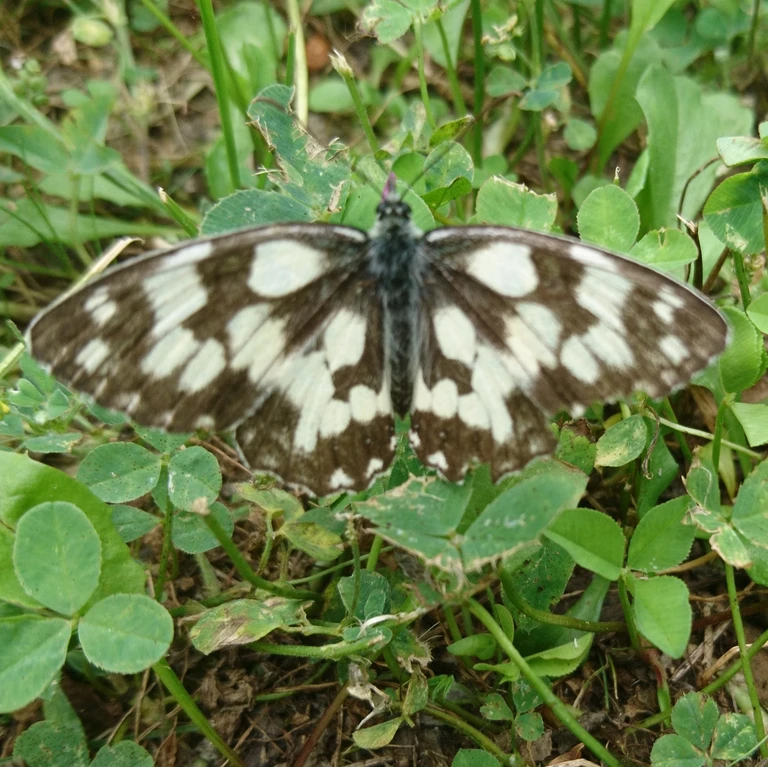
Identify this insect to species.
Melanargia galathea
